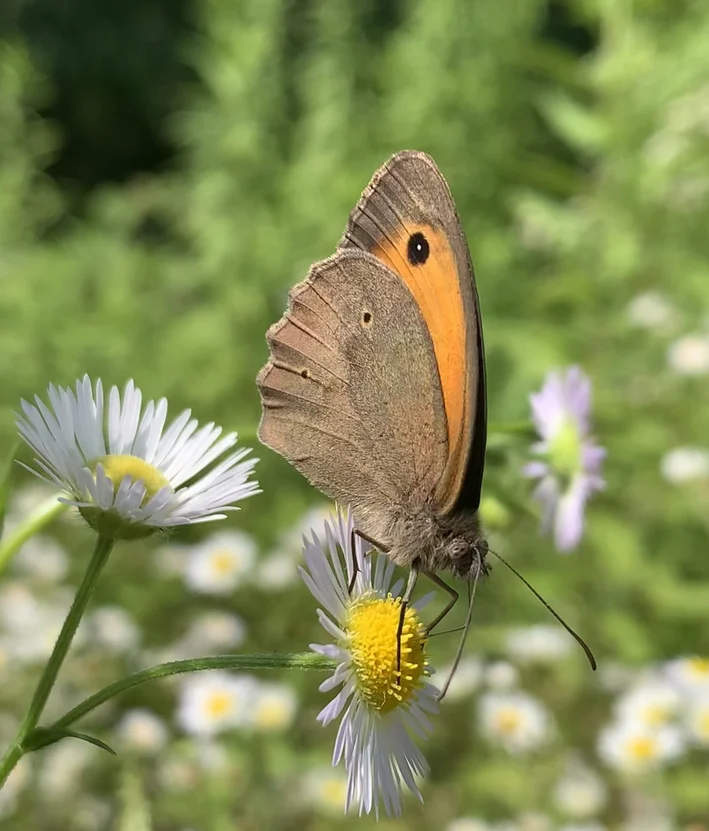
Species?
Maniola jurtina
